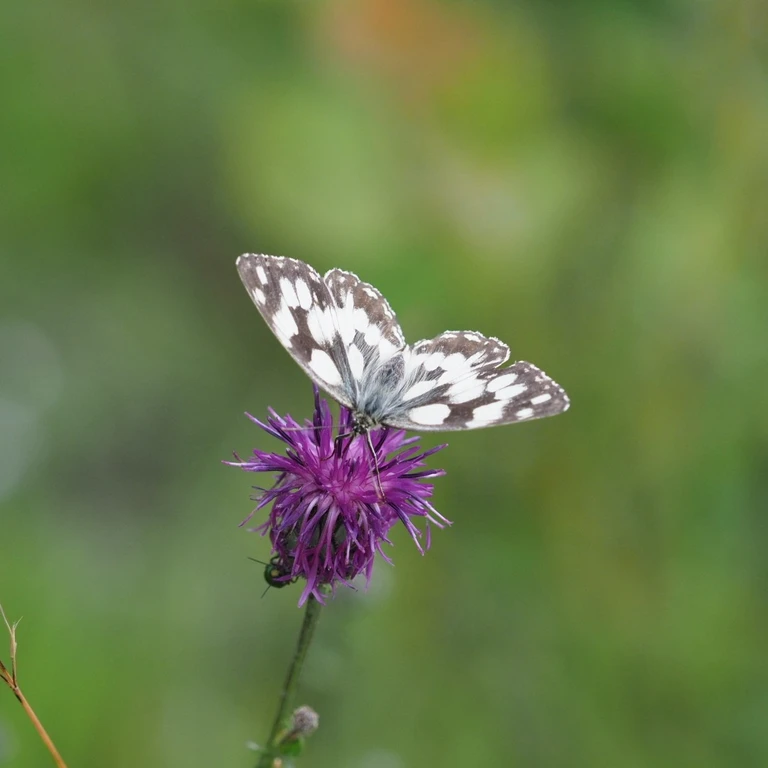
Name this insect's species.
Melanargia galathea
